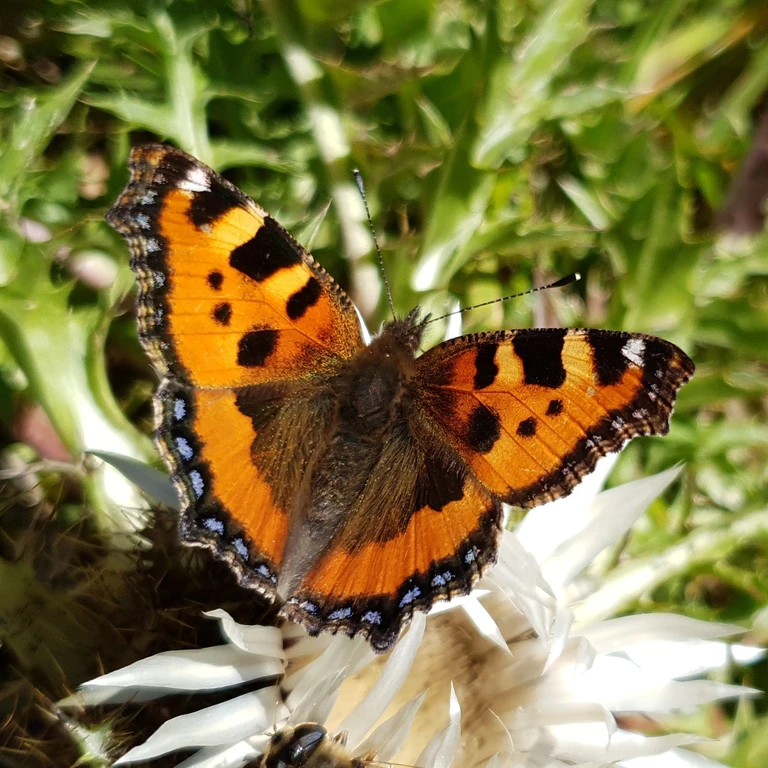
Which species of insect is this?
Aglais urticae
